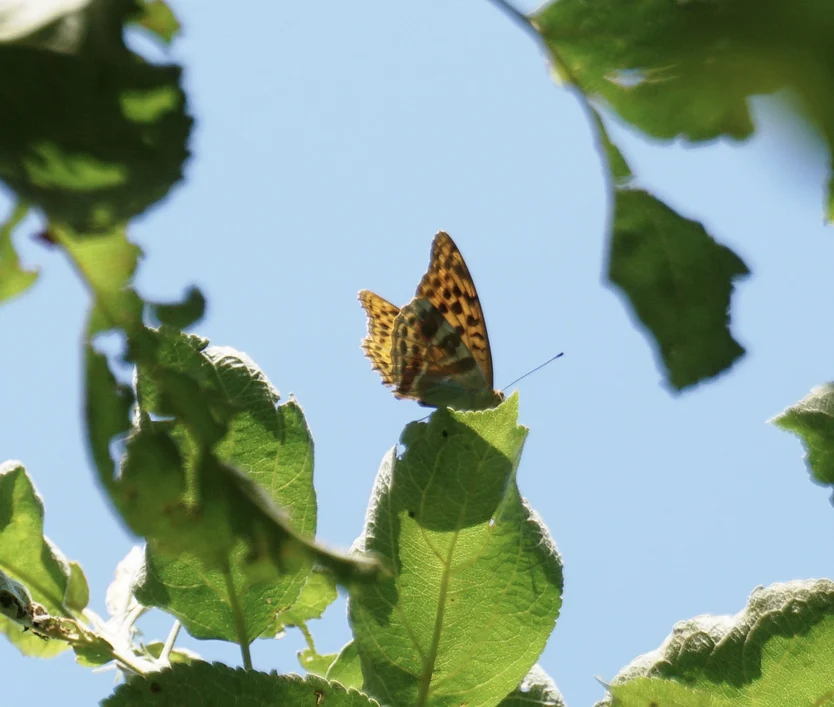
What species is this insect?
Argynnis paphia
